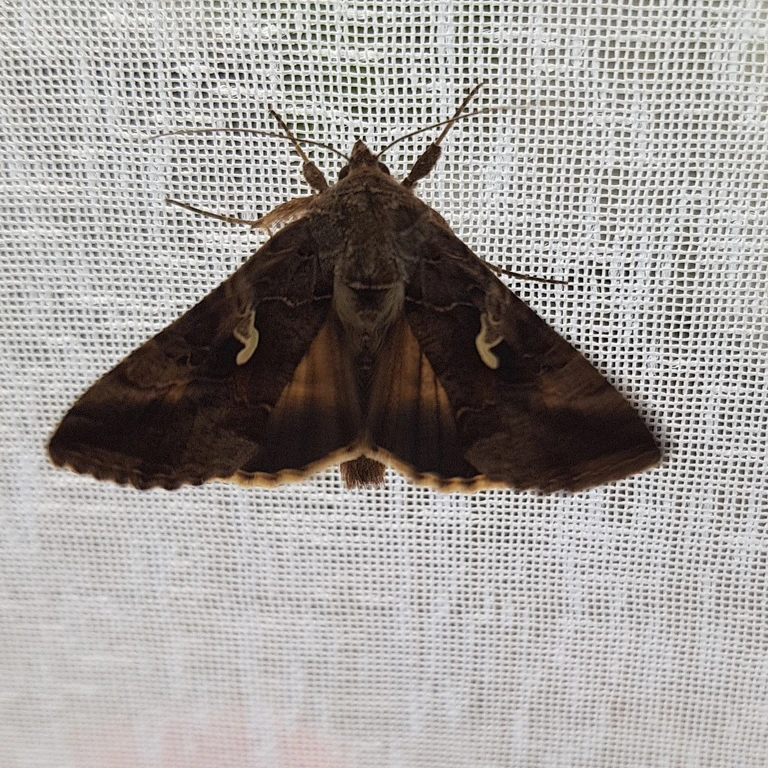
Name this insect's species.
Autographa gamma
